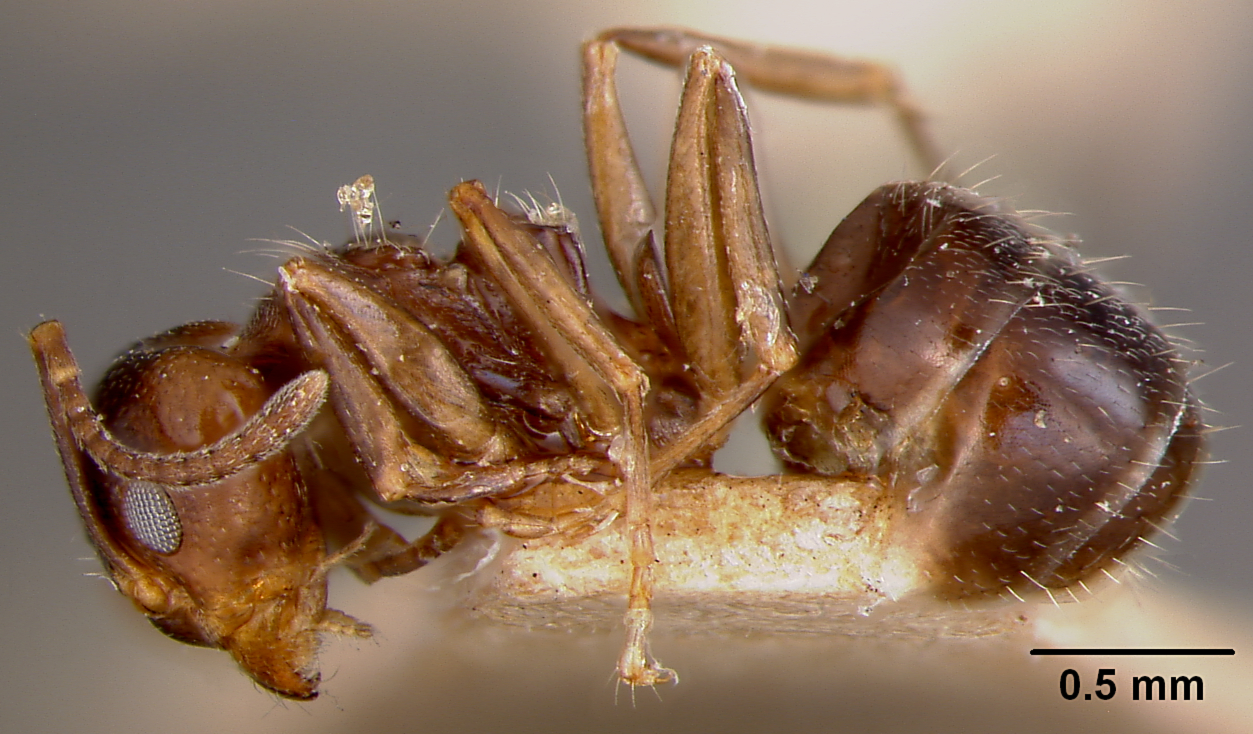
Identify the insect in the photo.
Dolichoderus debilis
